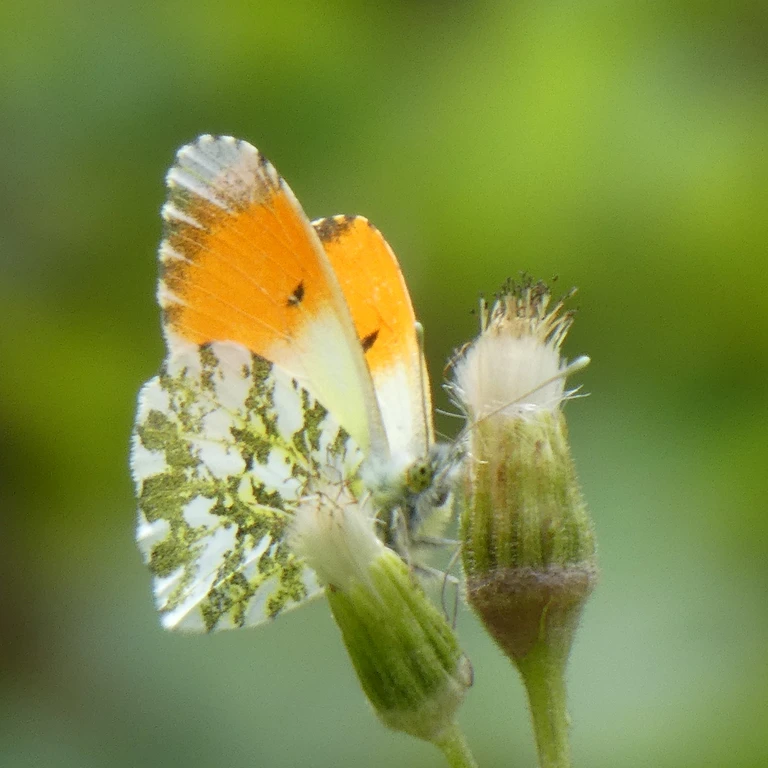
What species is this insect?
Anthocharis cardamines
